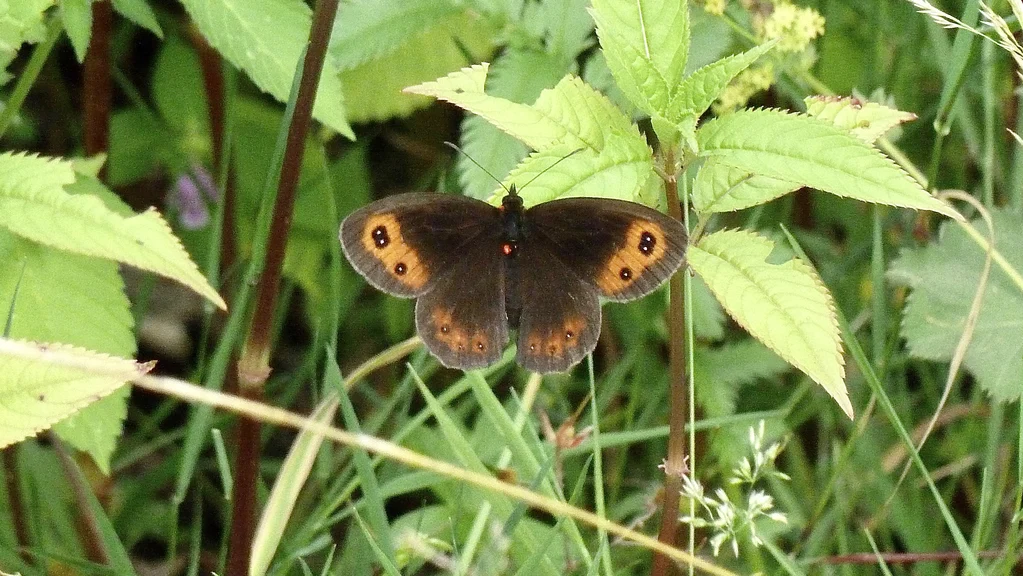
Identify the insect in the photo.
Erebia aethiops
